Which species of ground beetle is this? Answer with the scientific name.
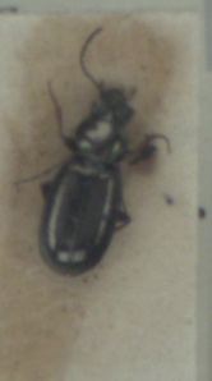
Bembidion properans
